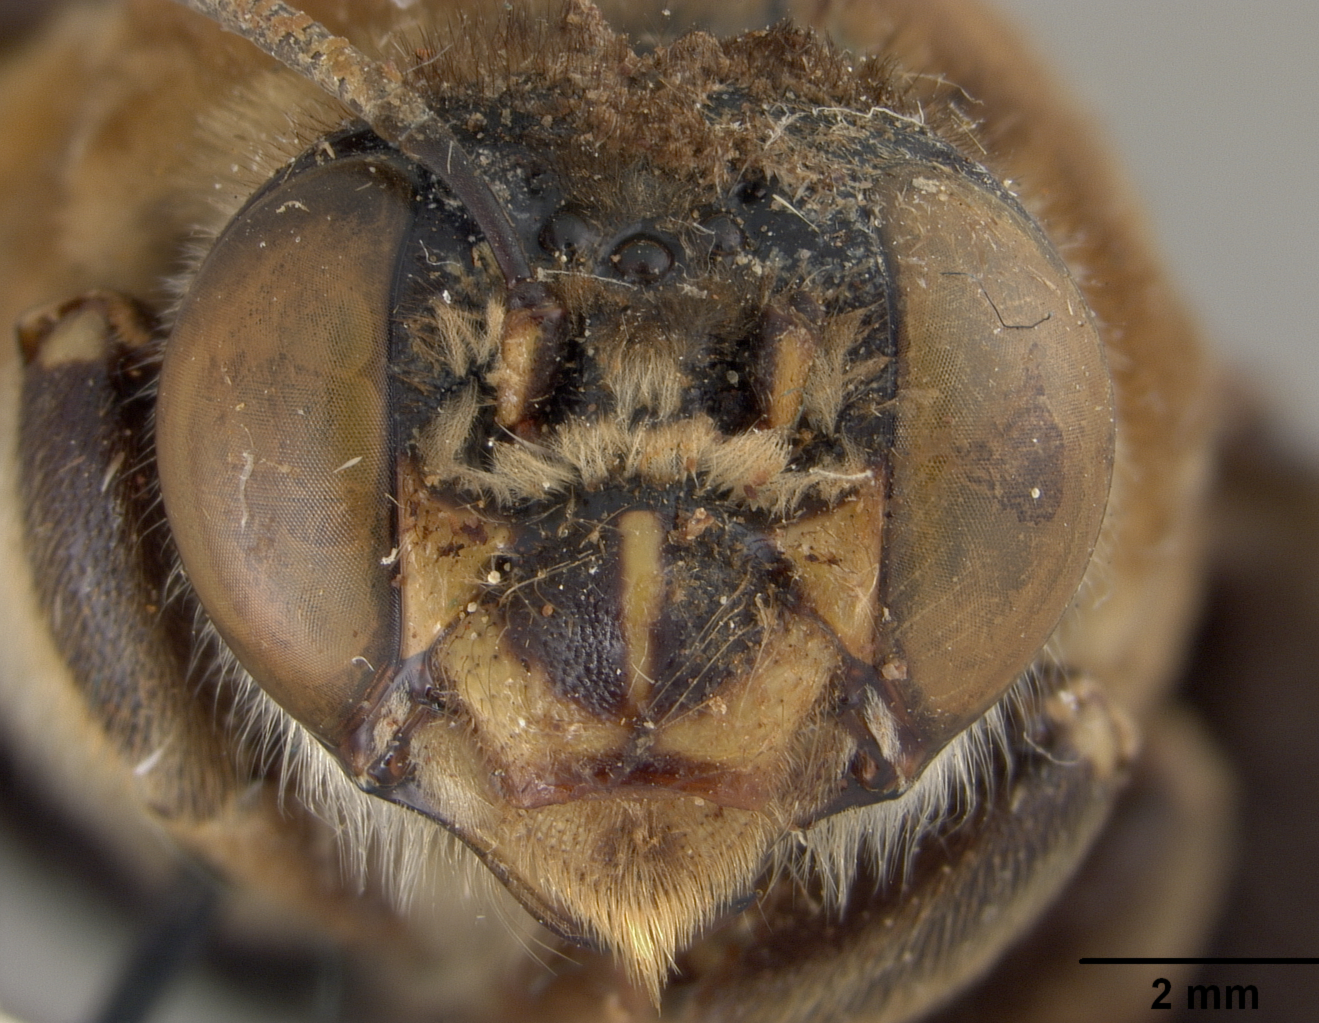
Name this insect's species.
Centris pachysoma
